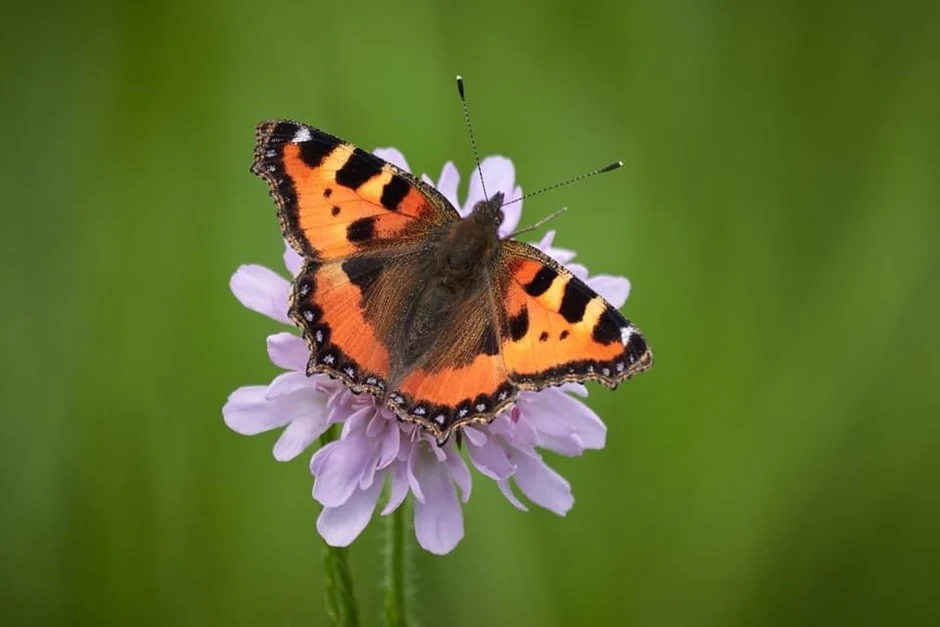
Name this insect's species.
Aglais urticae
